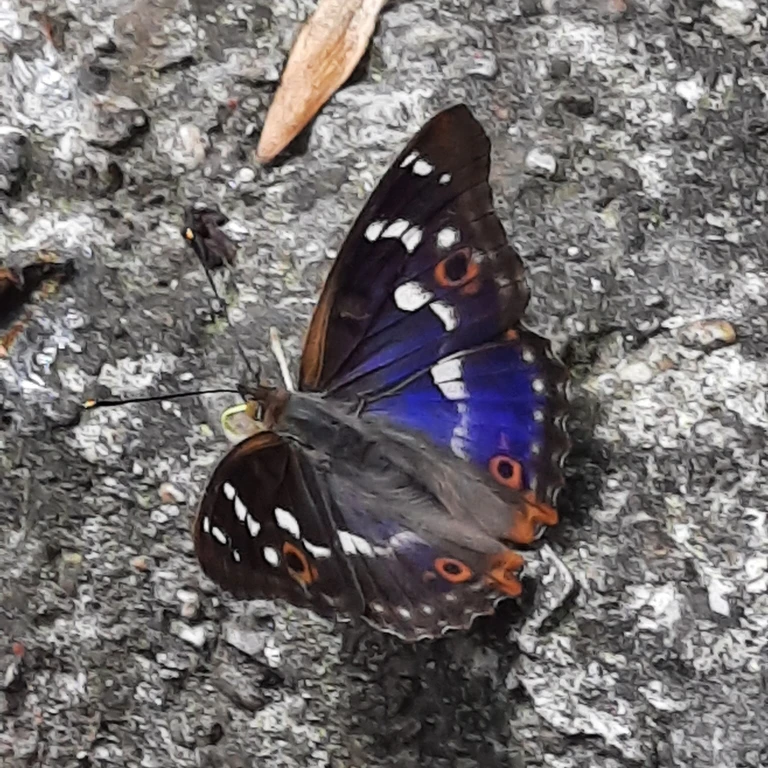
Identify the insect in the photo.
Apatura ilia
